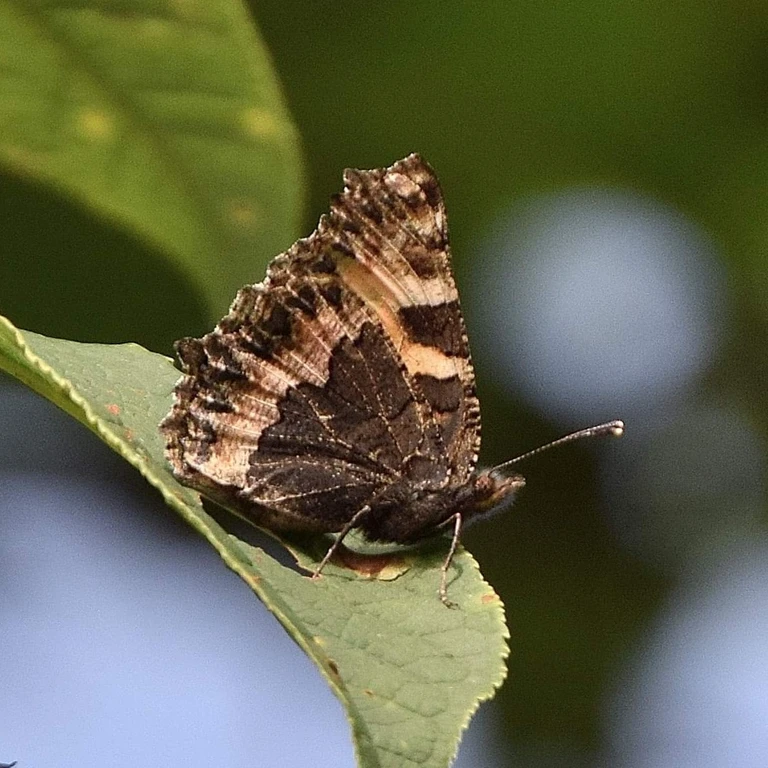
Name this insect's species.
Aglais urticae
